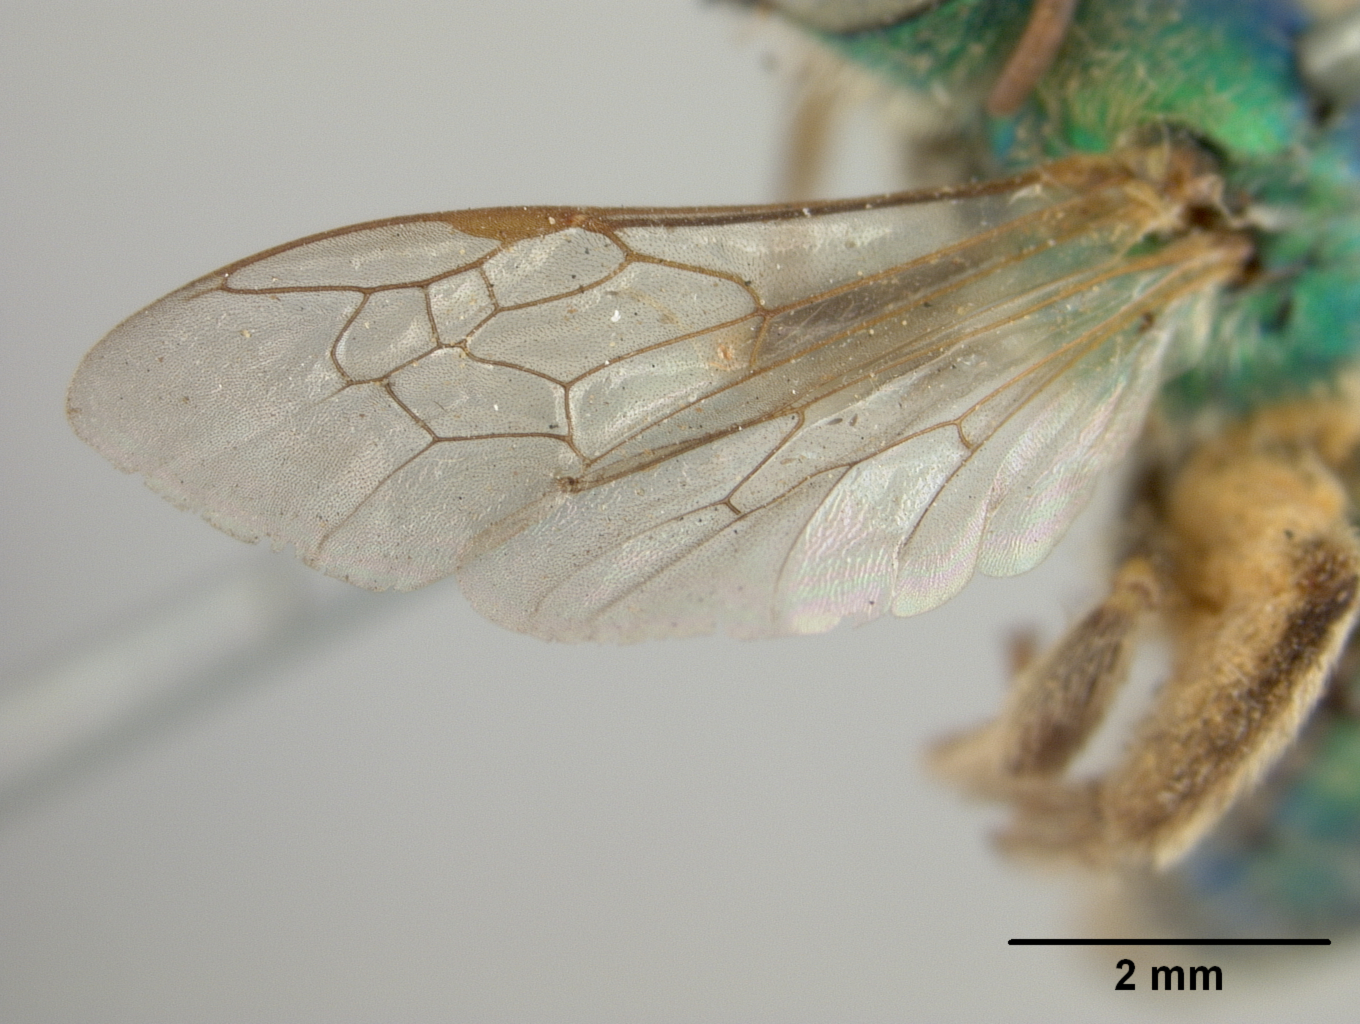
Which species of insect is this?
Agapostemon texanus
